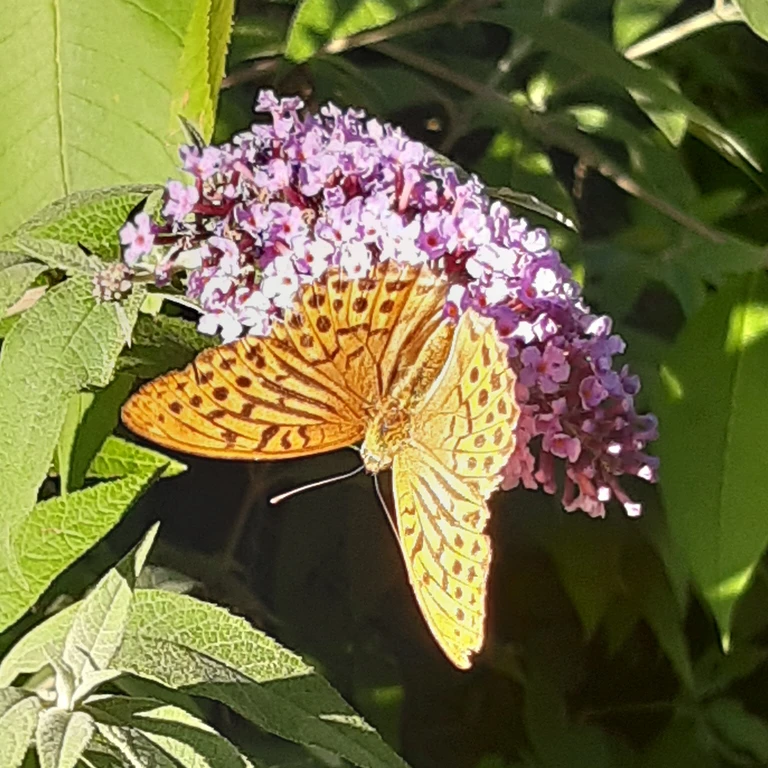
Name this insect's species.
Argynnis paphia
